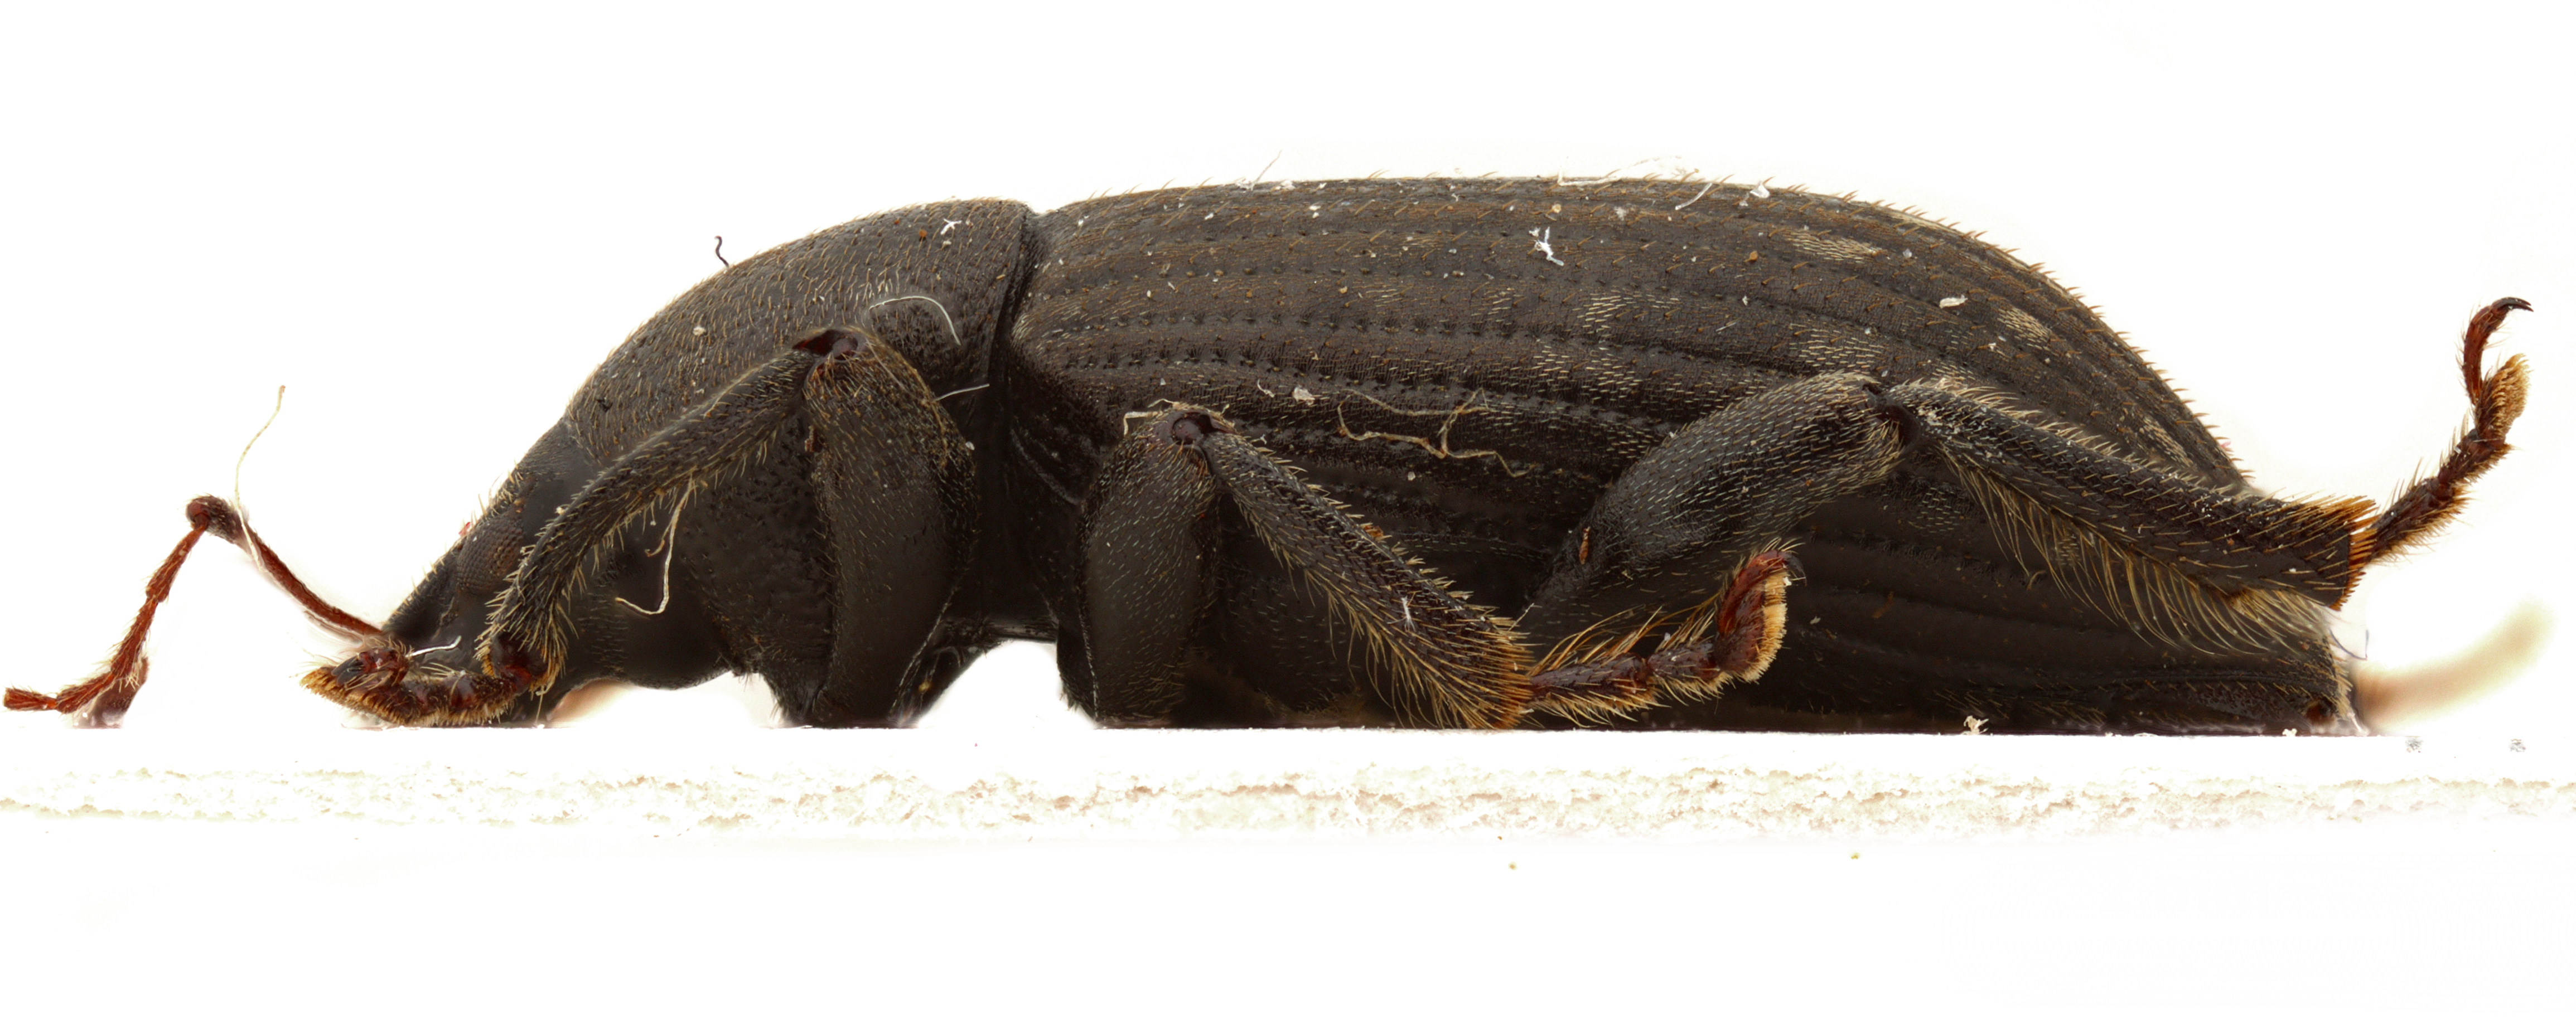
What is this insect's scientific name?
Laparocerus morio
